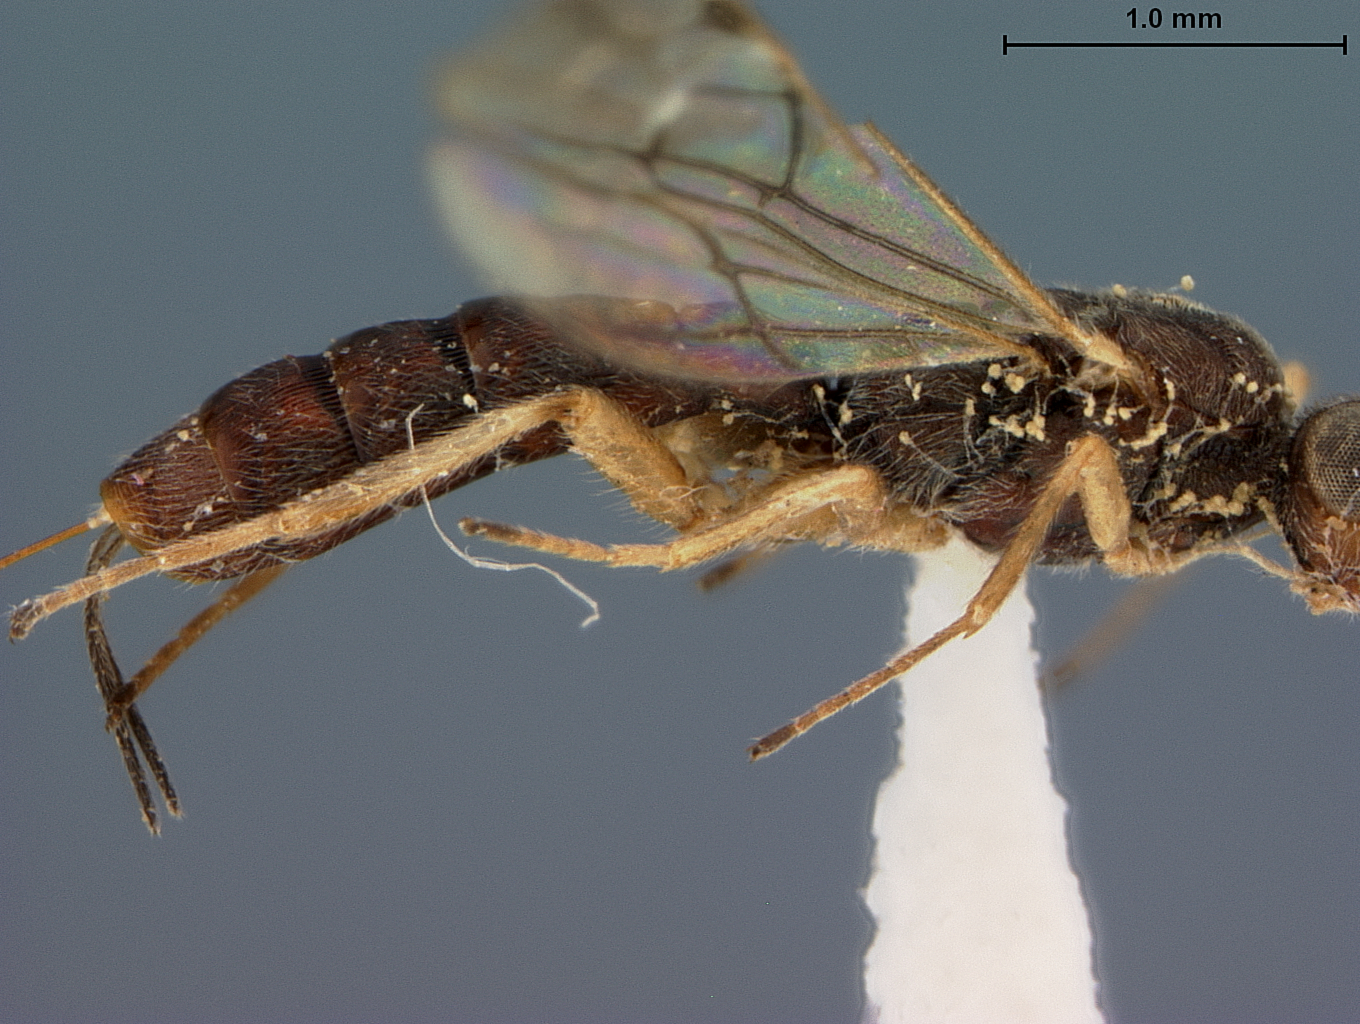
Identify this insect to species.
Rhaconotus caulicola
